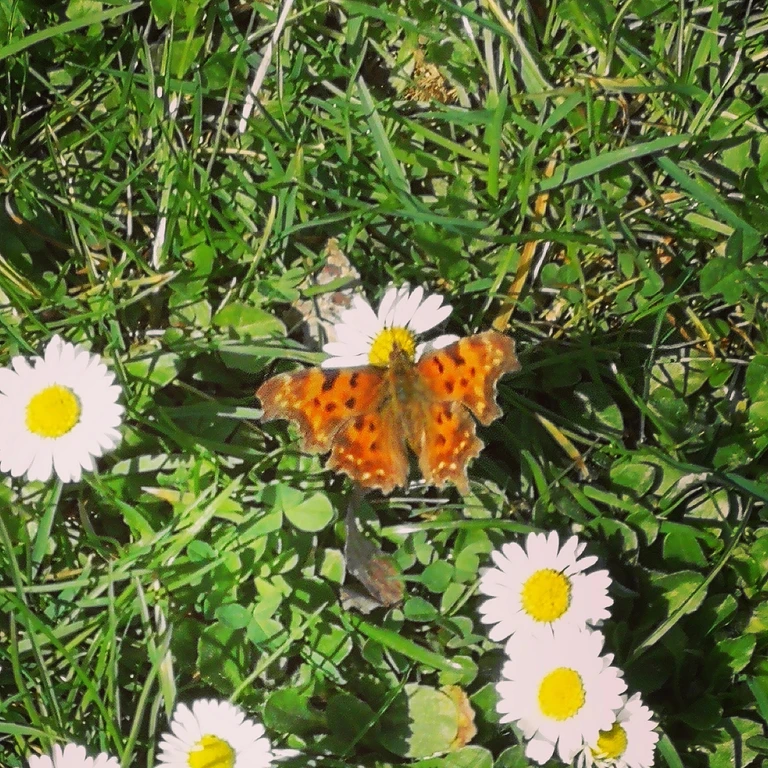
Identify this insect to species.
Polygonia c-album
